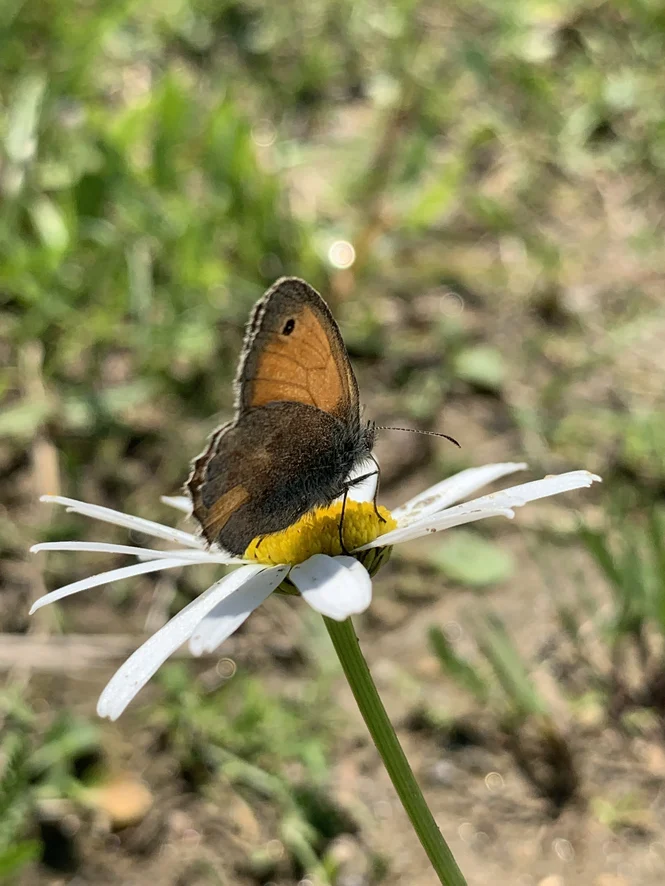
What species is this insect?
Coenonympha pamphilus
